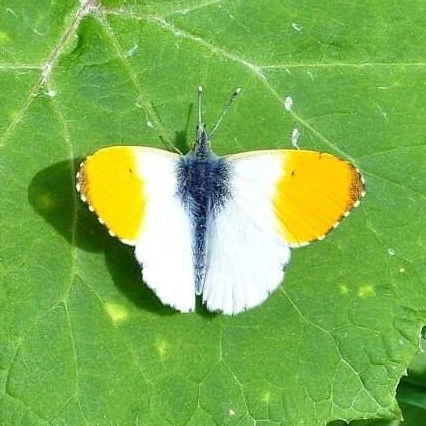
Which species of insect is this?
Anthocharis cardamines
